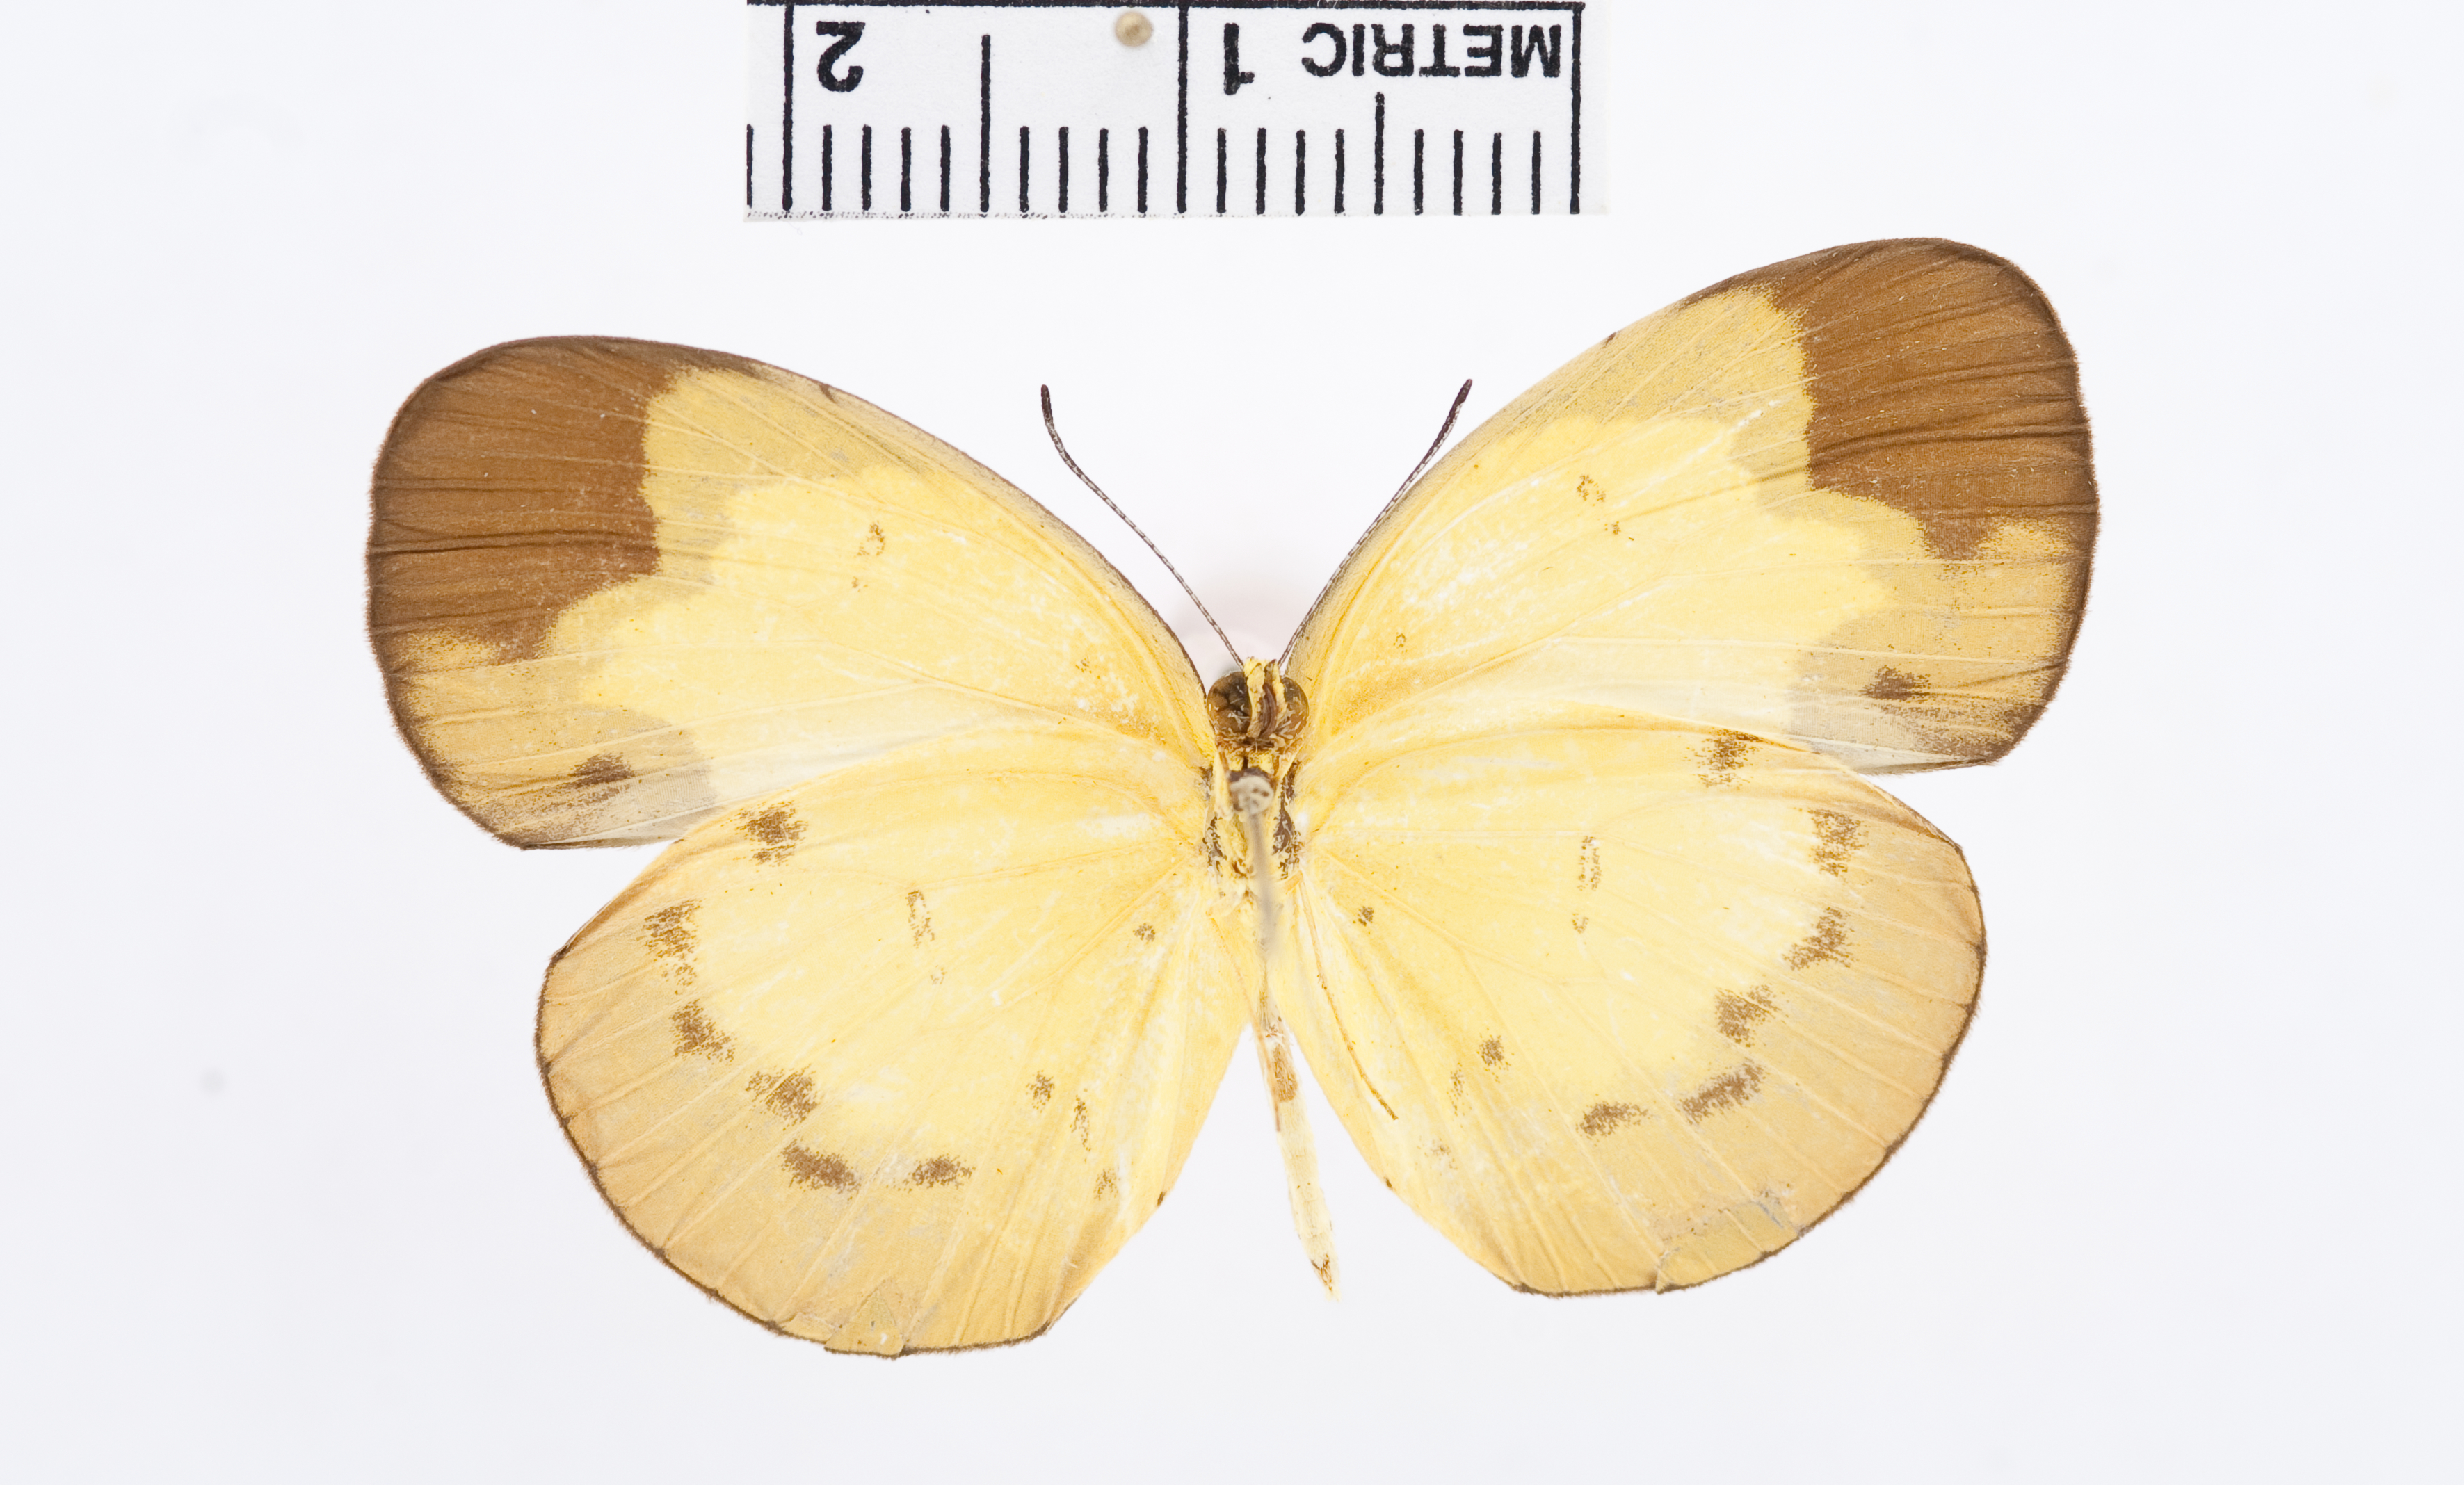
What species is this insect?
Eurema sarilata
